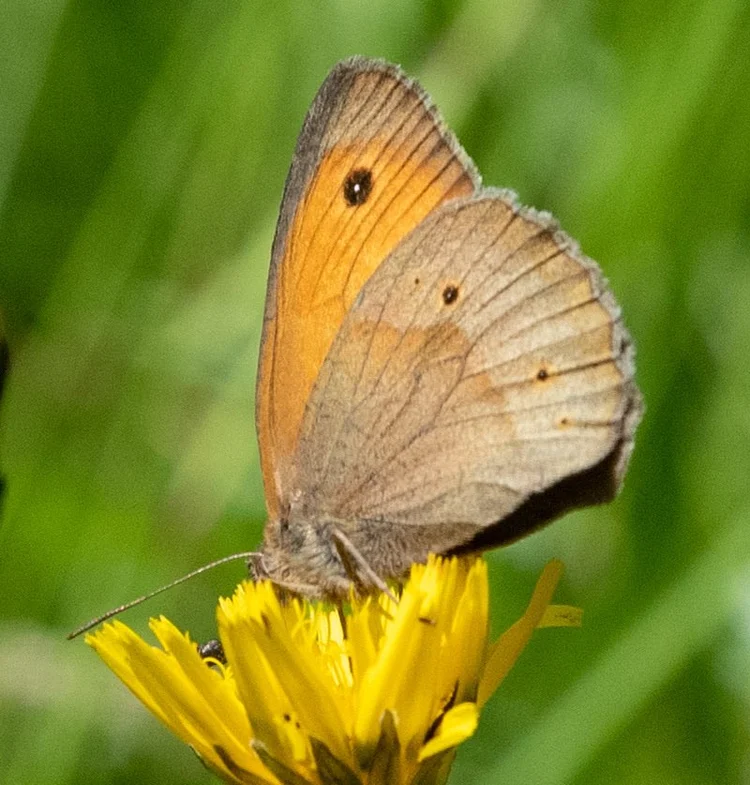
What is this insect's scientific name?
Maniola jurtina
